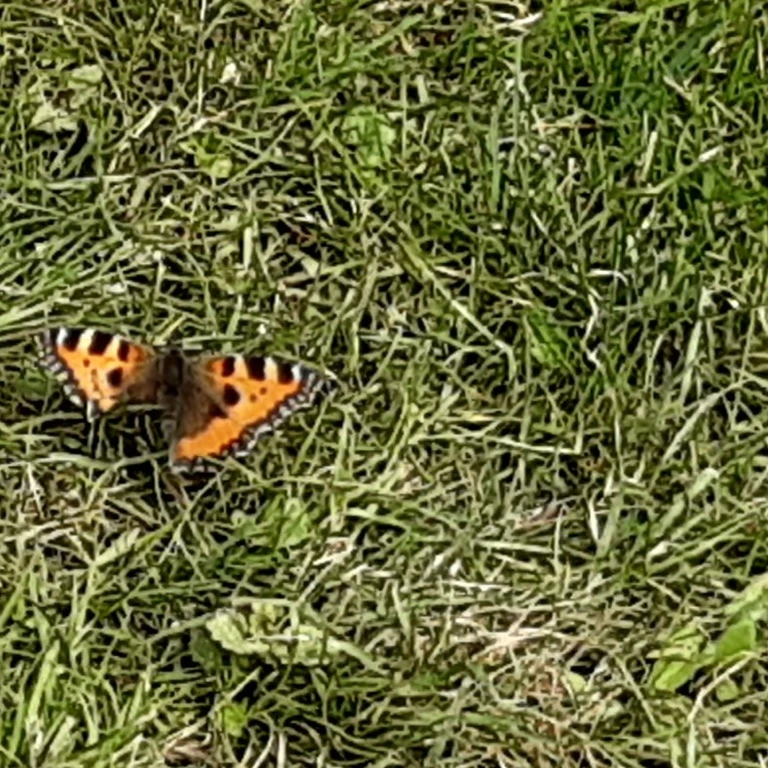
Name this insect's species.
Aglais urticae
